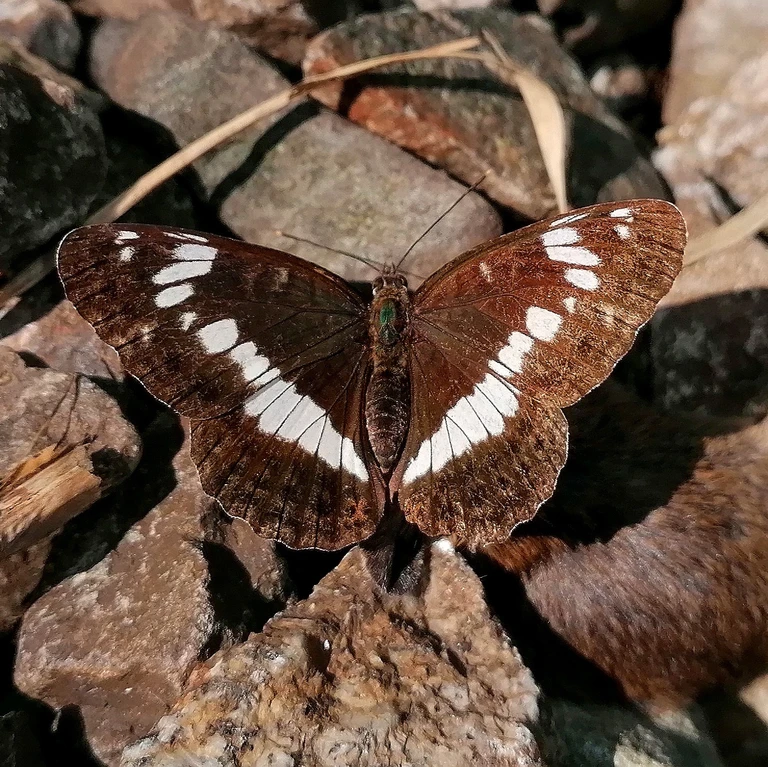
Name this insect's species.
Limenitis camilla (also Ladoga camilla)
